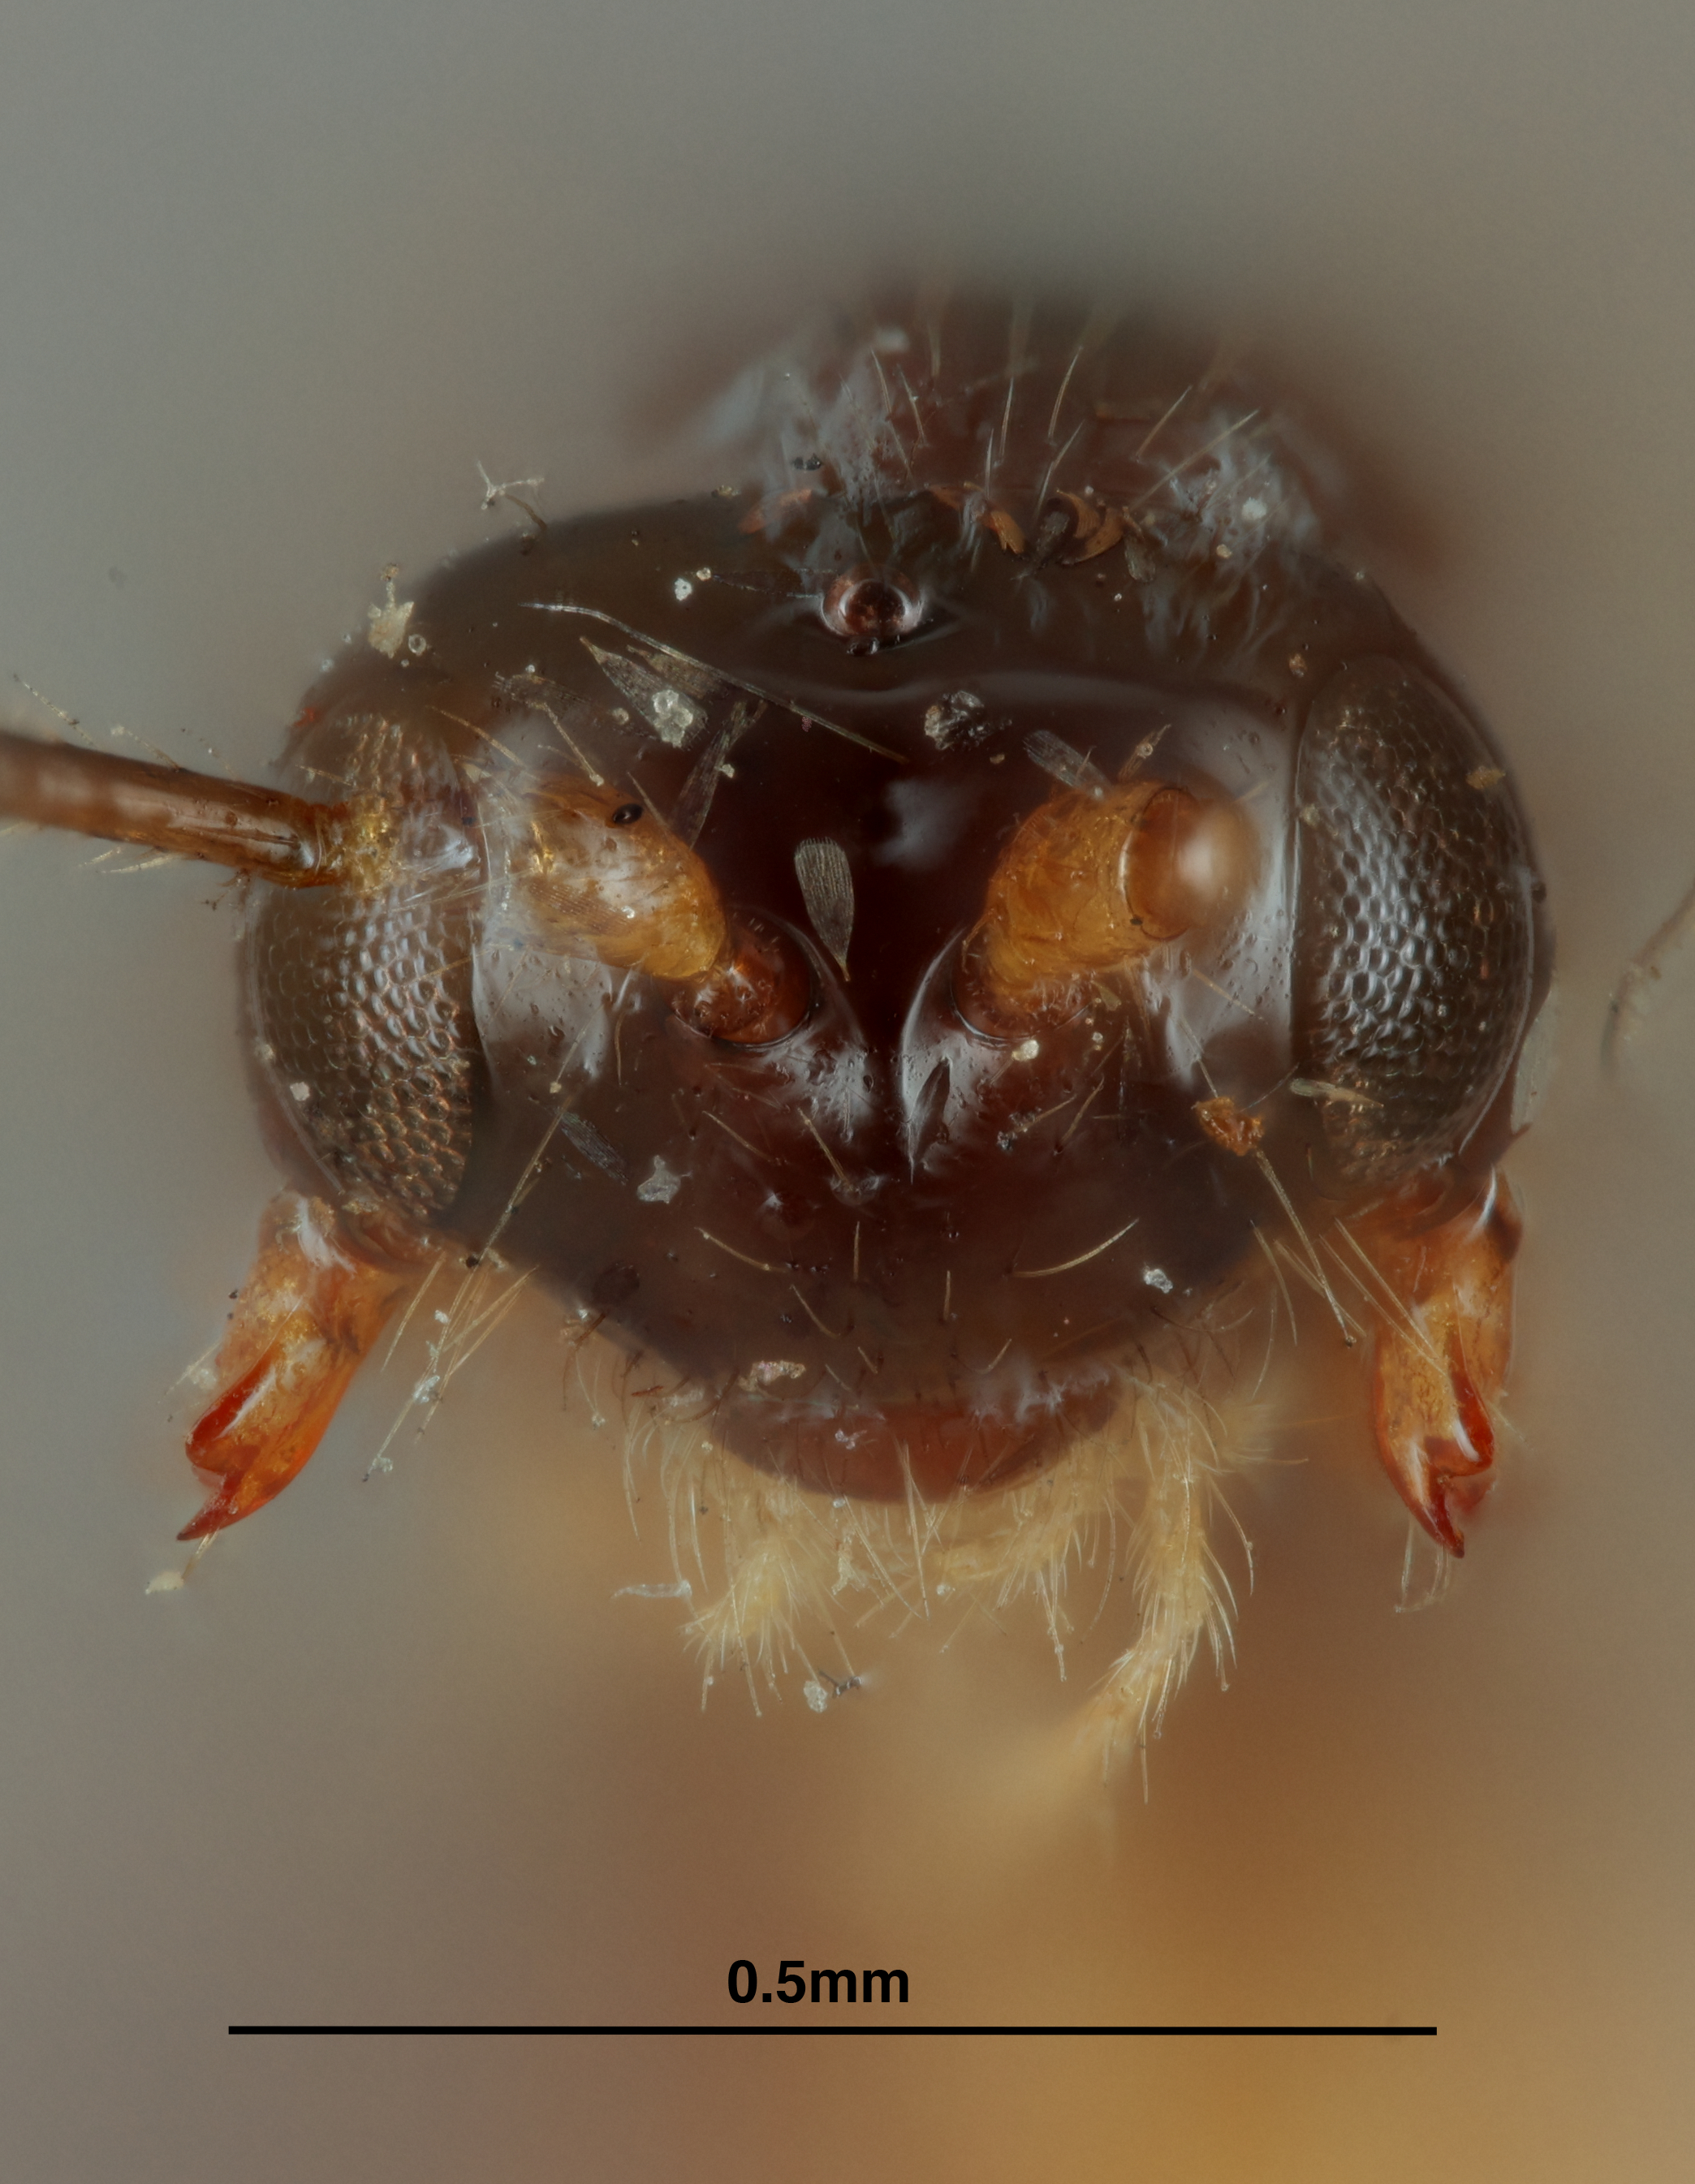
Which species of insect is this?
Aspilota convexula
